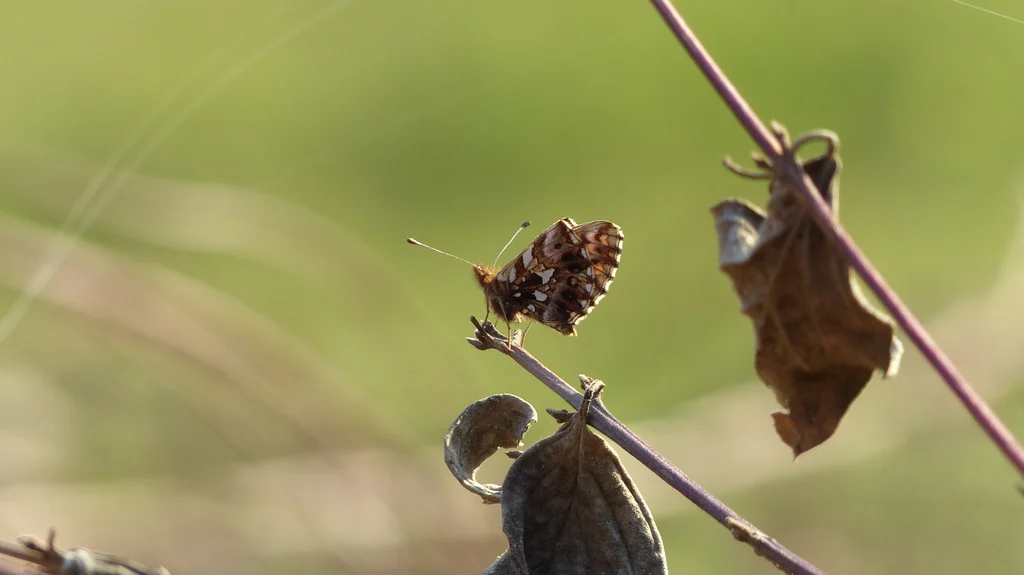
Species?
Boloria dia
